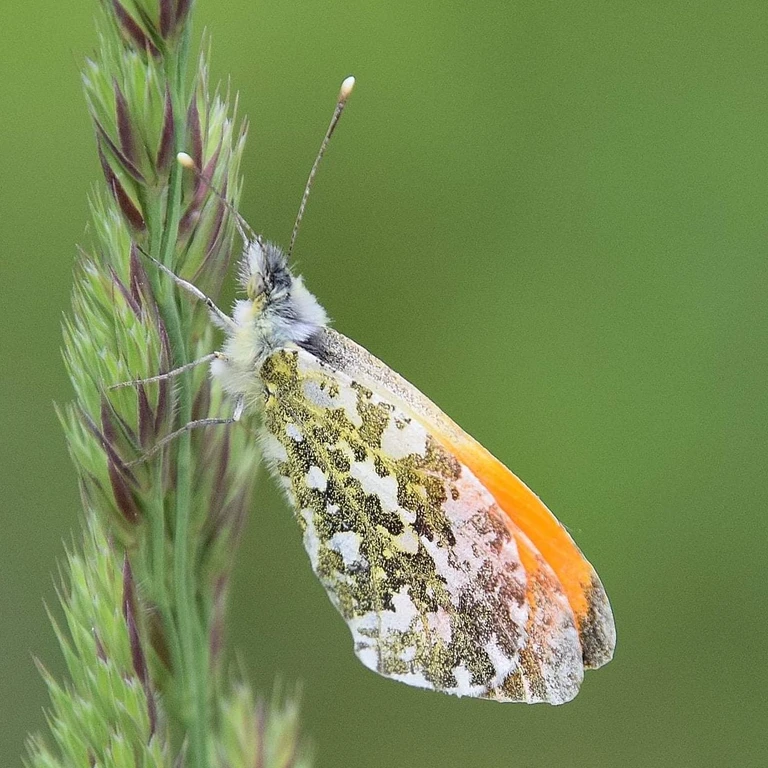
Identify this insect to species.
Anthocharis cardamines
